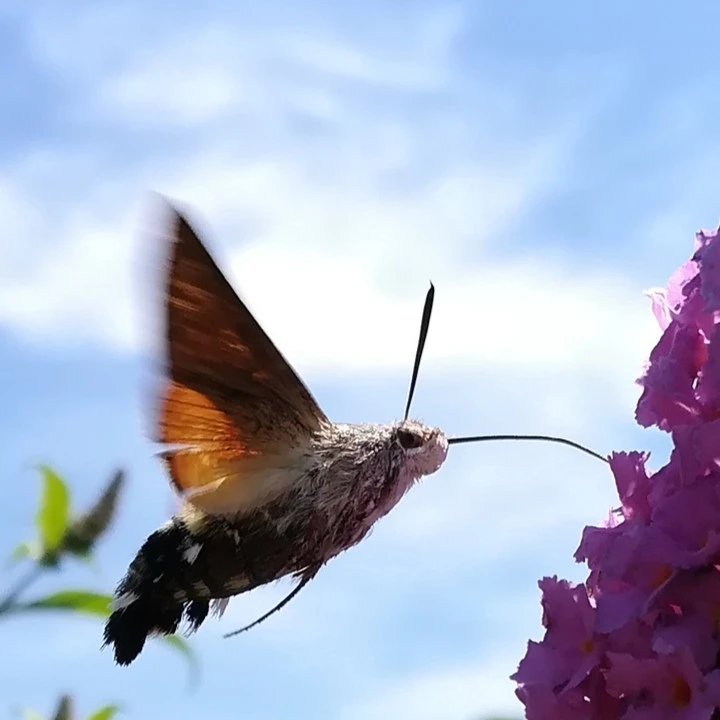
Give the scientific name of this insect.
Macroglossum stellatarum
